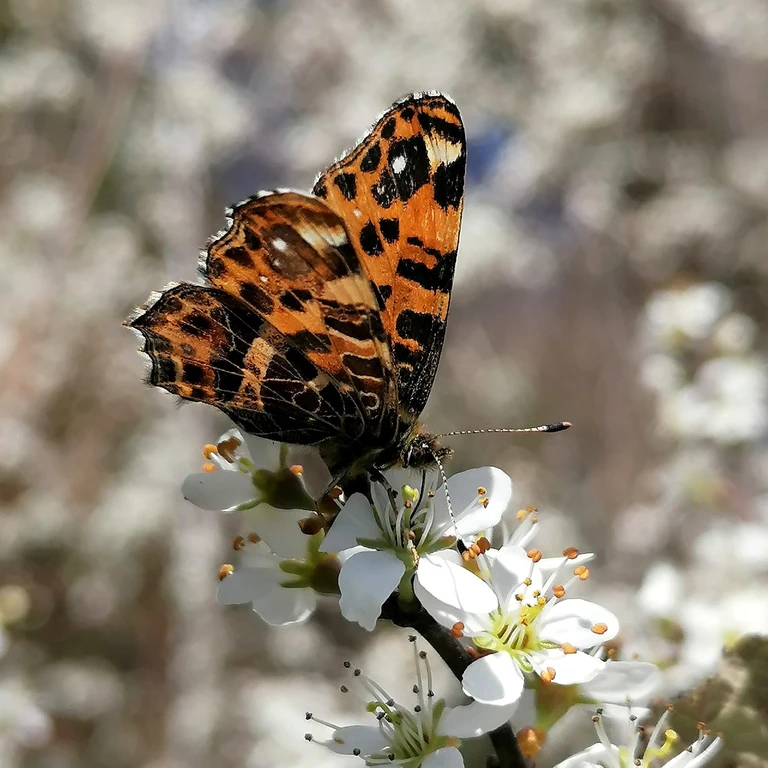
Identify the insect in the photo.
Araschnia levana
